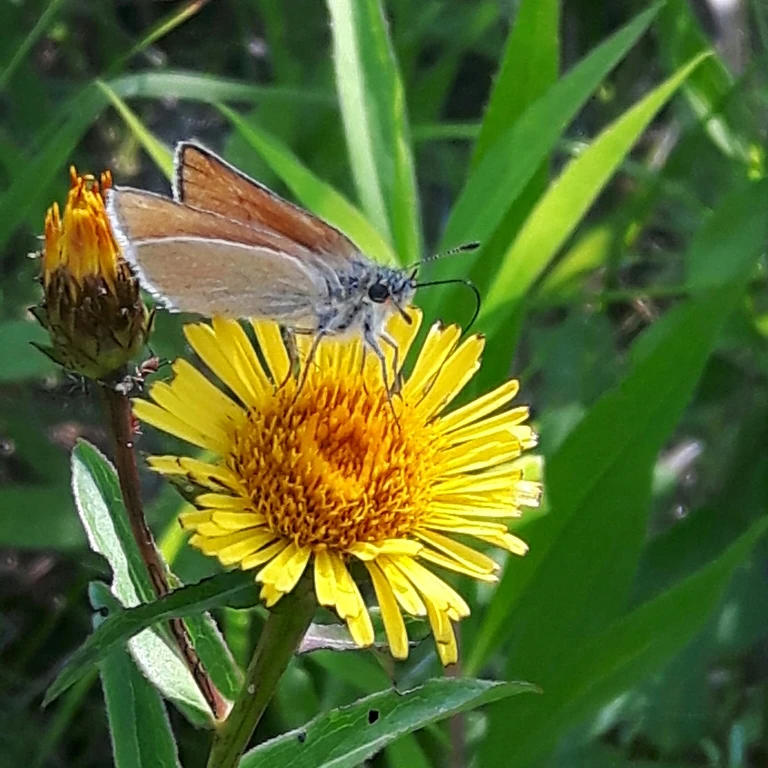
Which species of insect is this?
Thymelicus lineola
